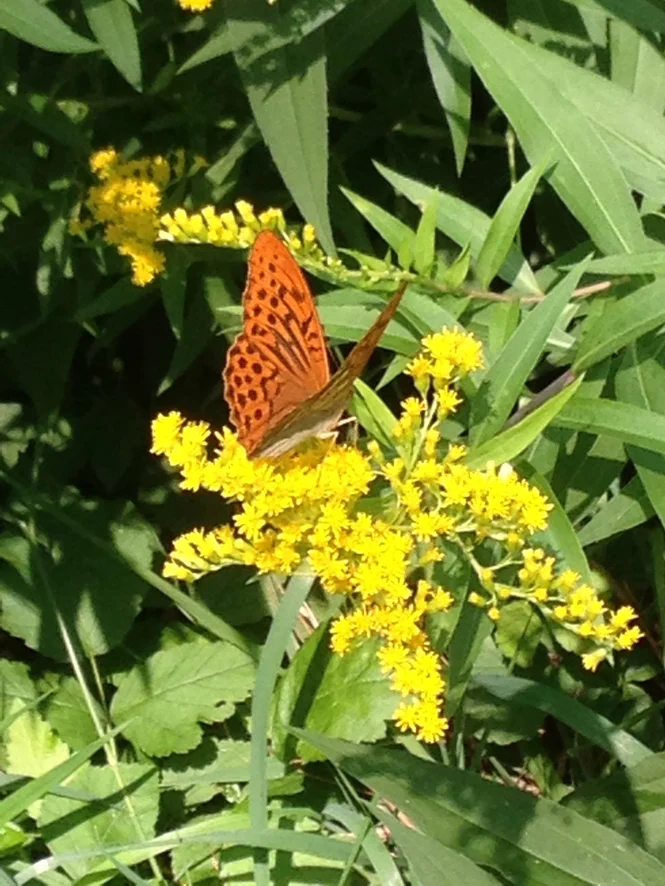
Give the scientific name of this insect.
Argynnis paphia
